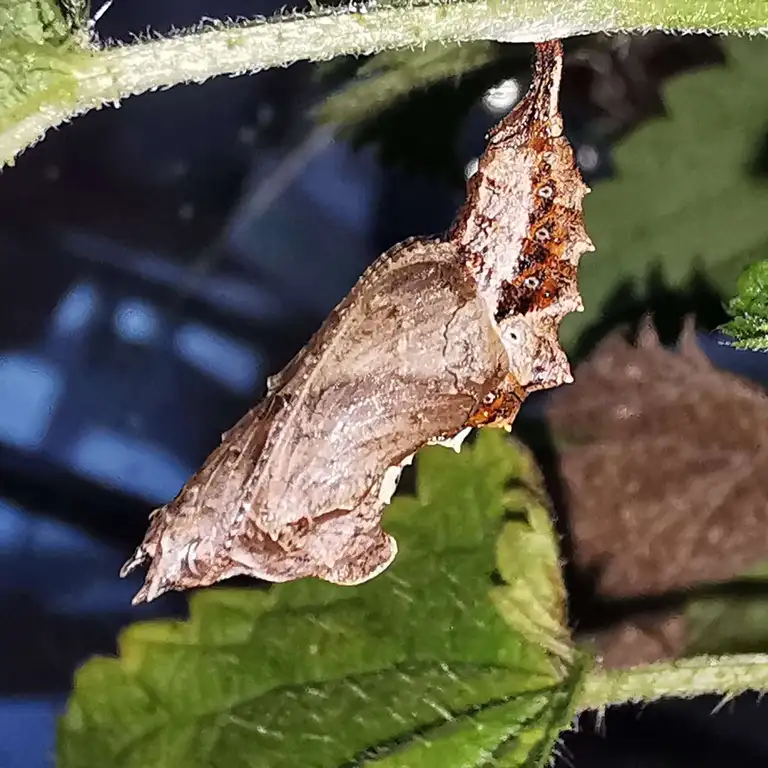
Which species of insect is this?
Polygonia c-album
